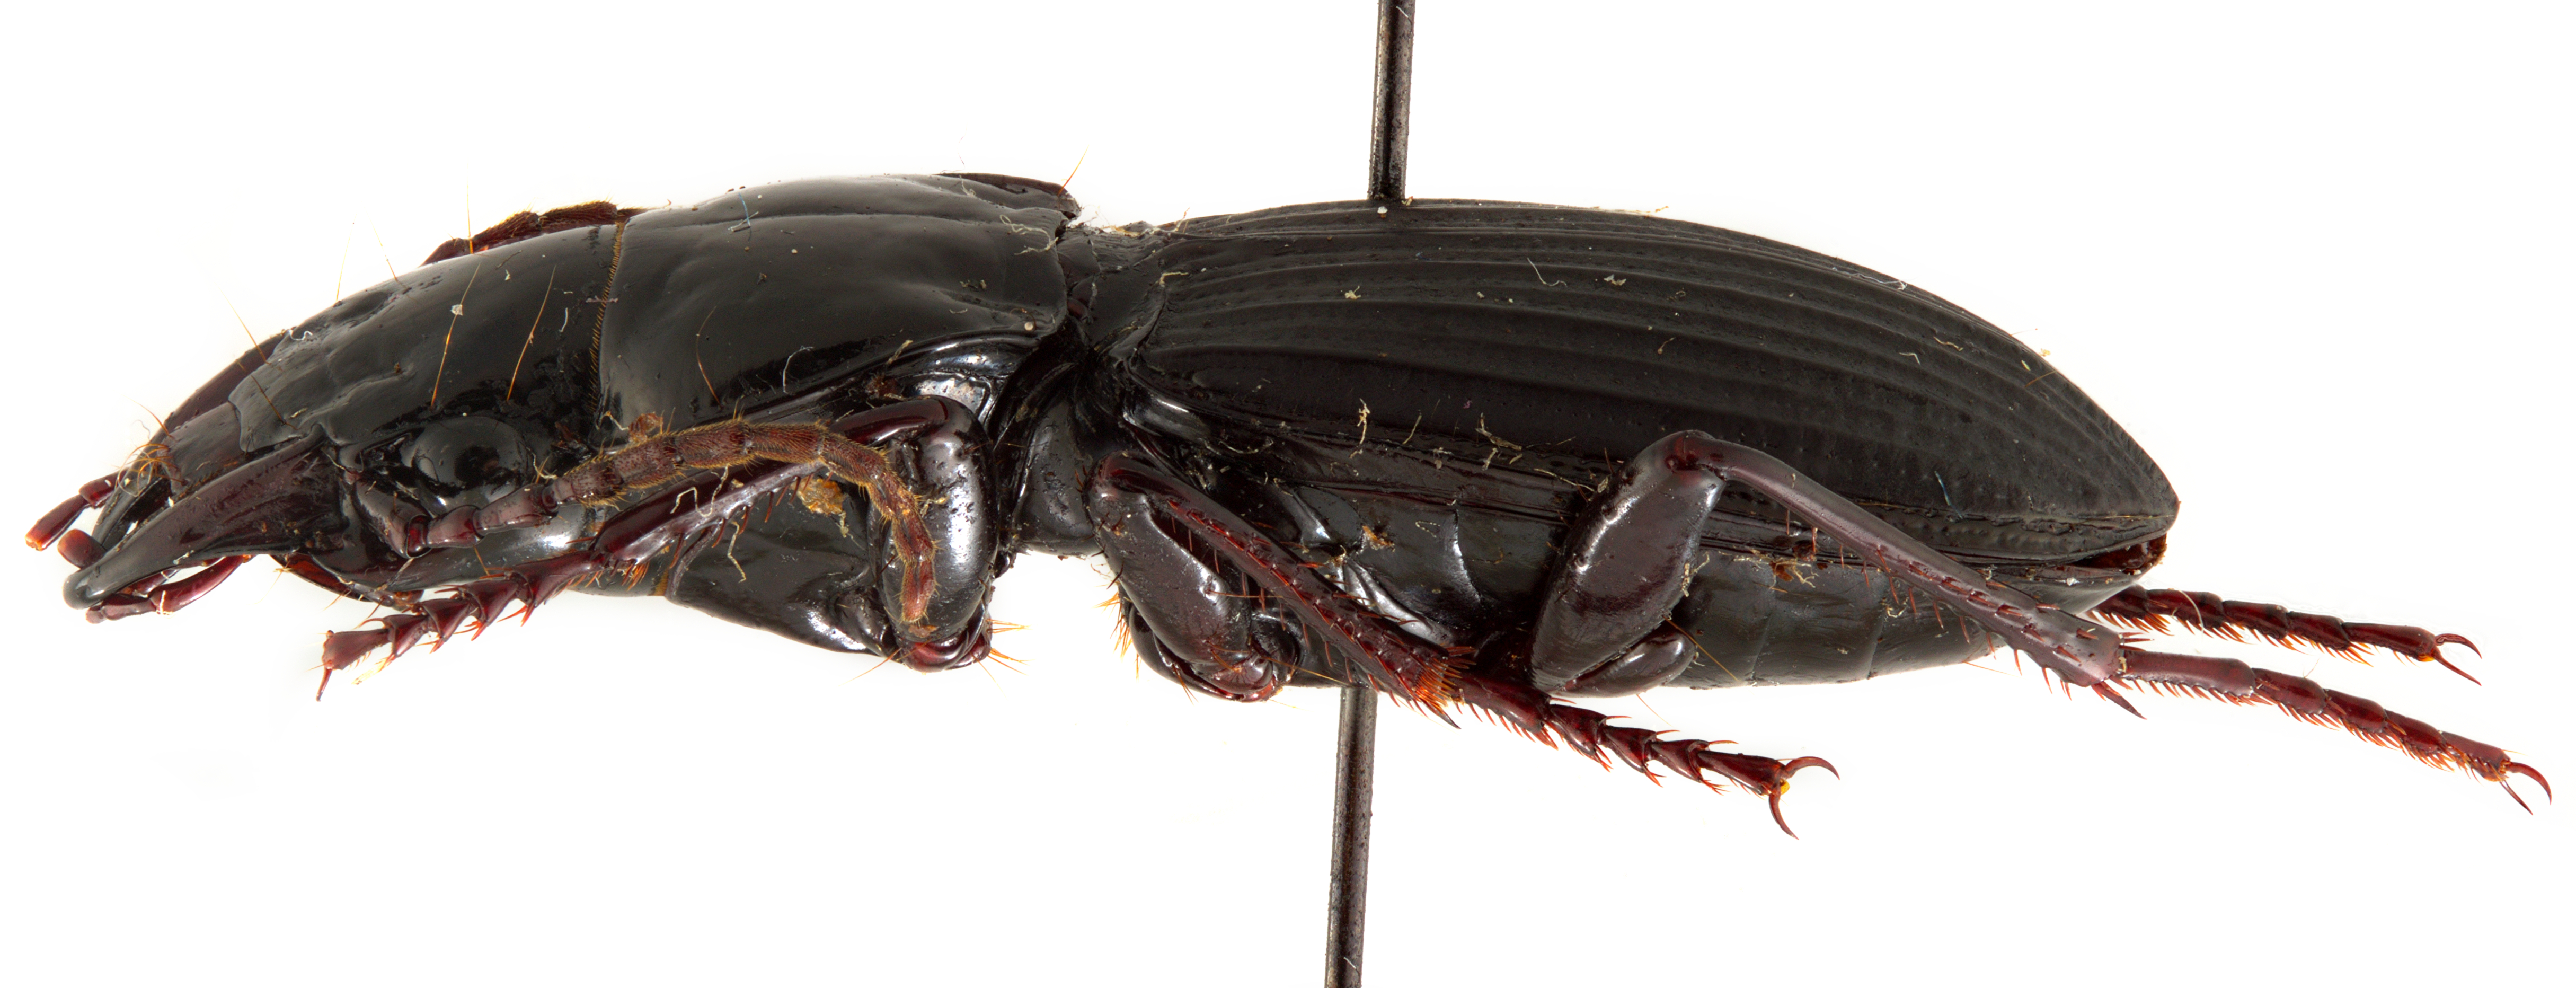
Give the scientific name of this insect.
Trichosternus vigorsi
